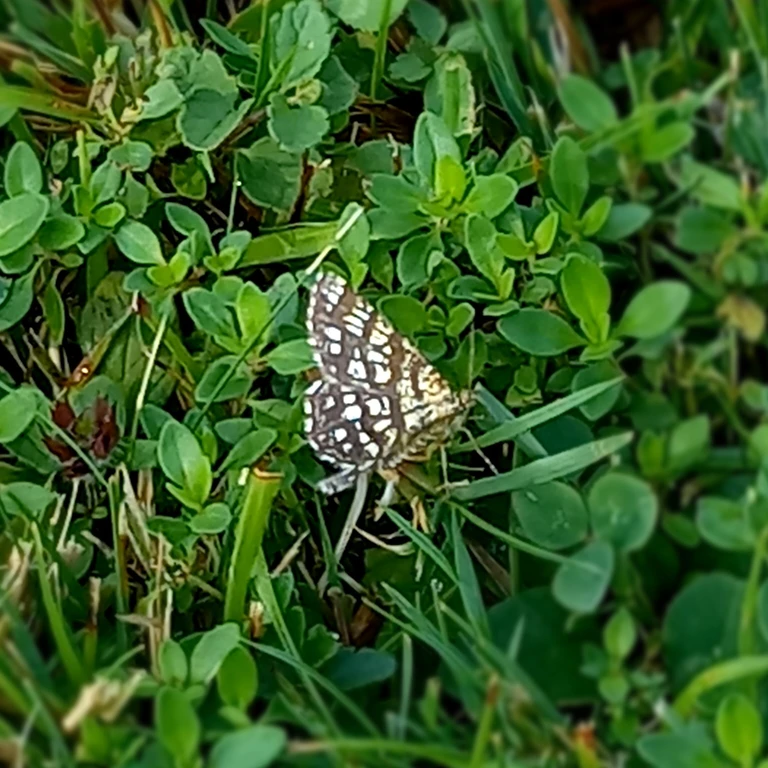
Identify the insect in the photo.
Chiasmia clathrata
